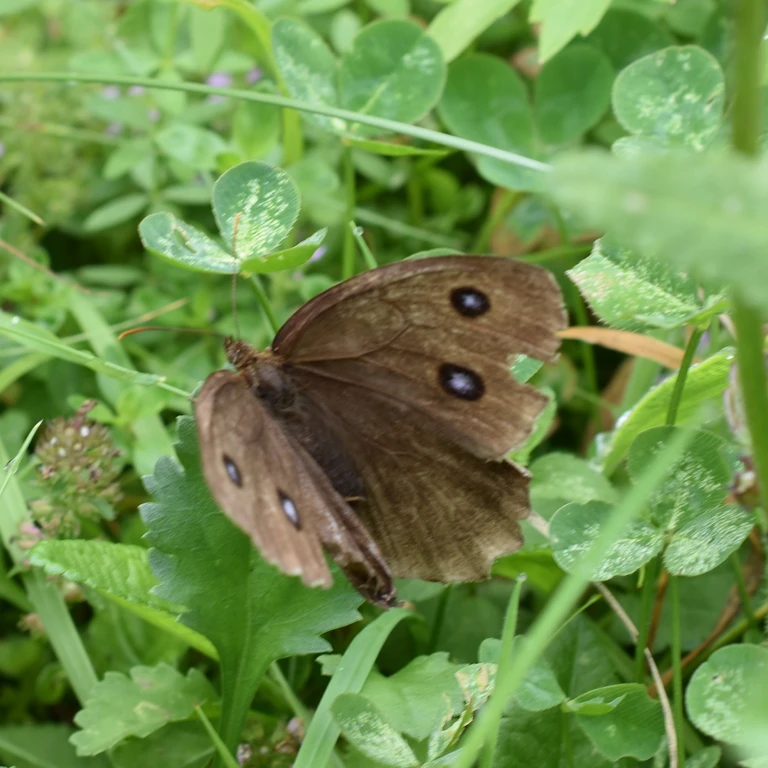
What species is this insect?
Minois dryas
